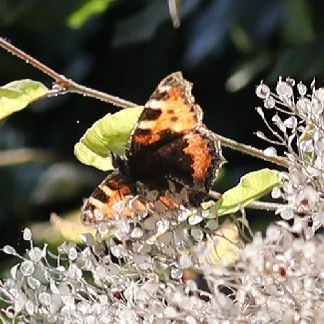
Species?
Aglais urticae
